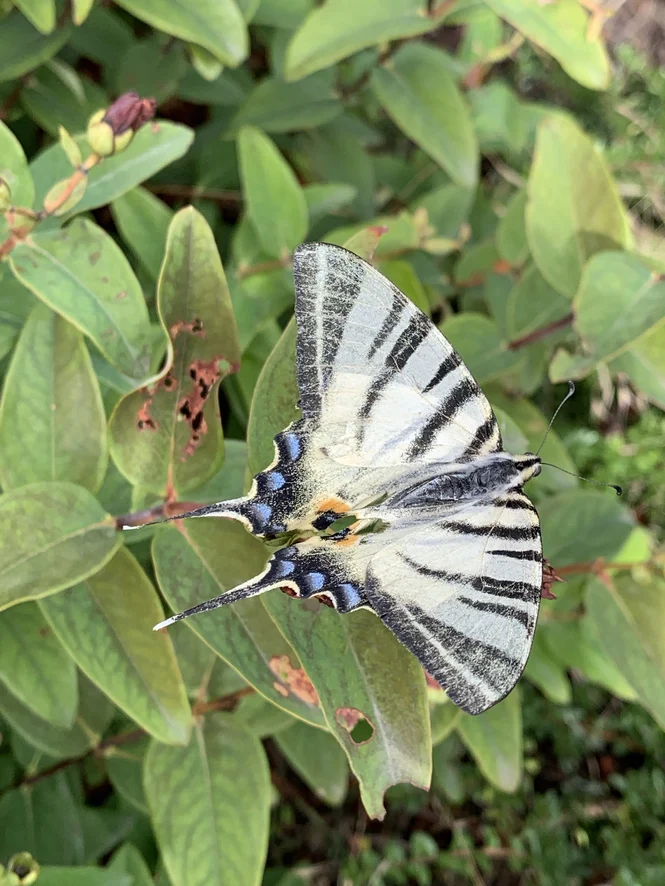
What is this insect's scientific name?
Iphiclides podalirius
